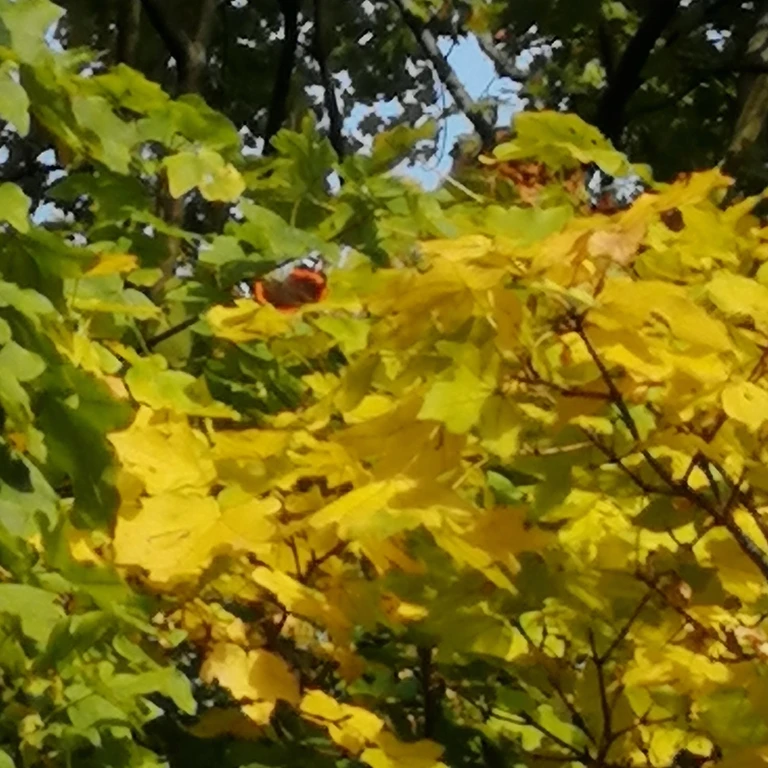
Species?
Vanessa atalanta
